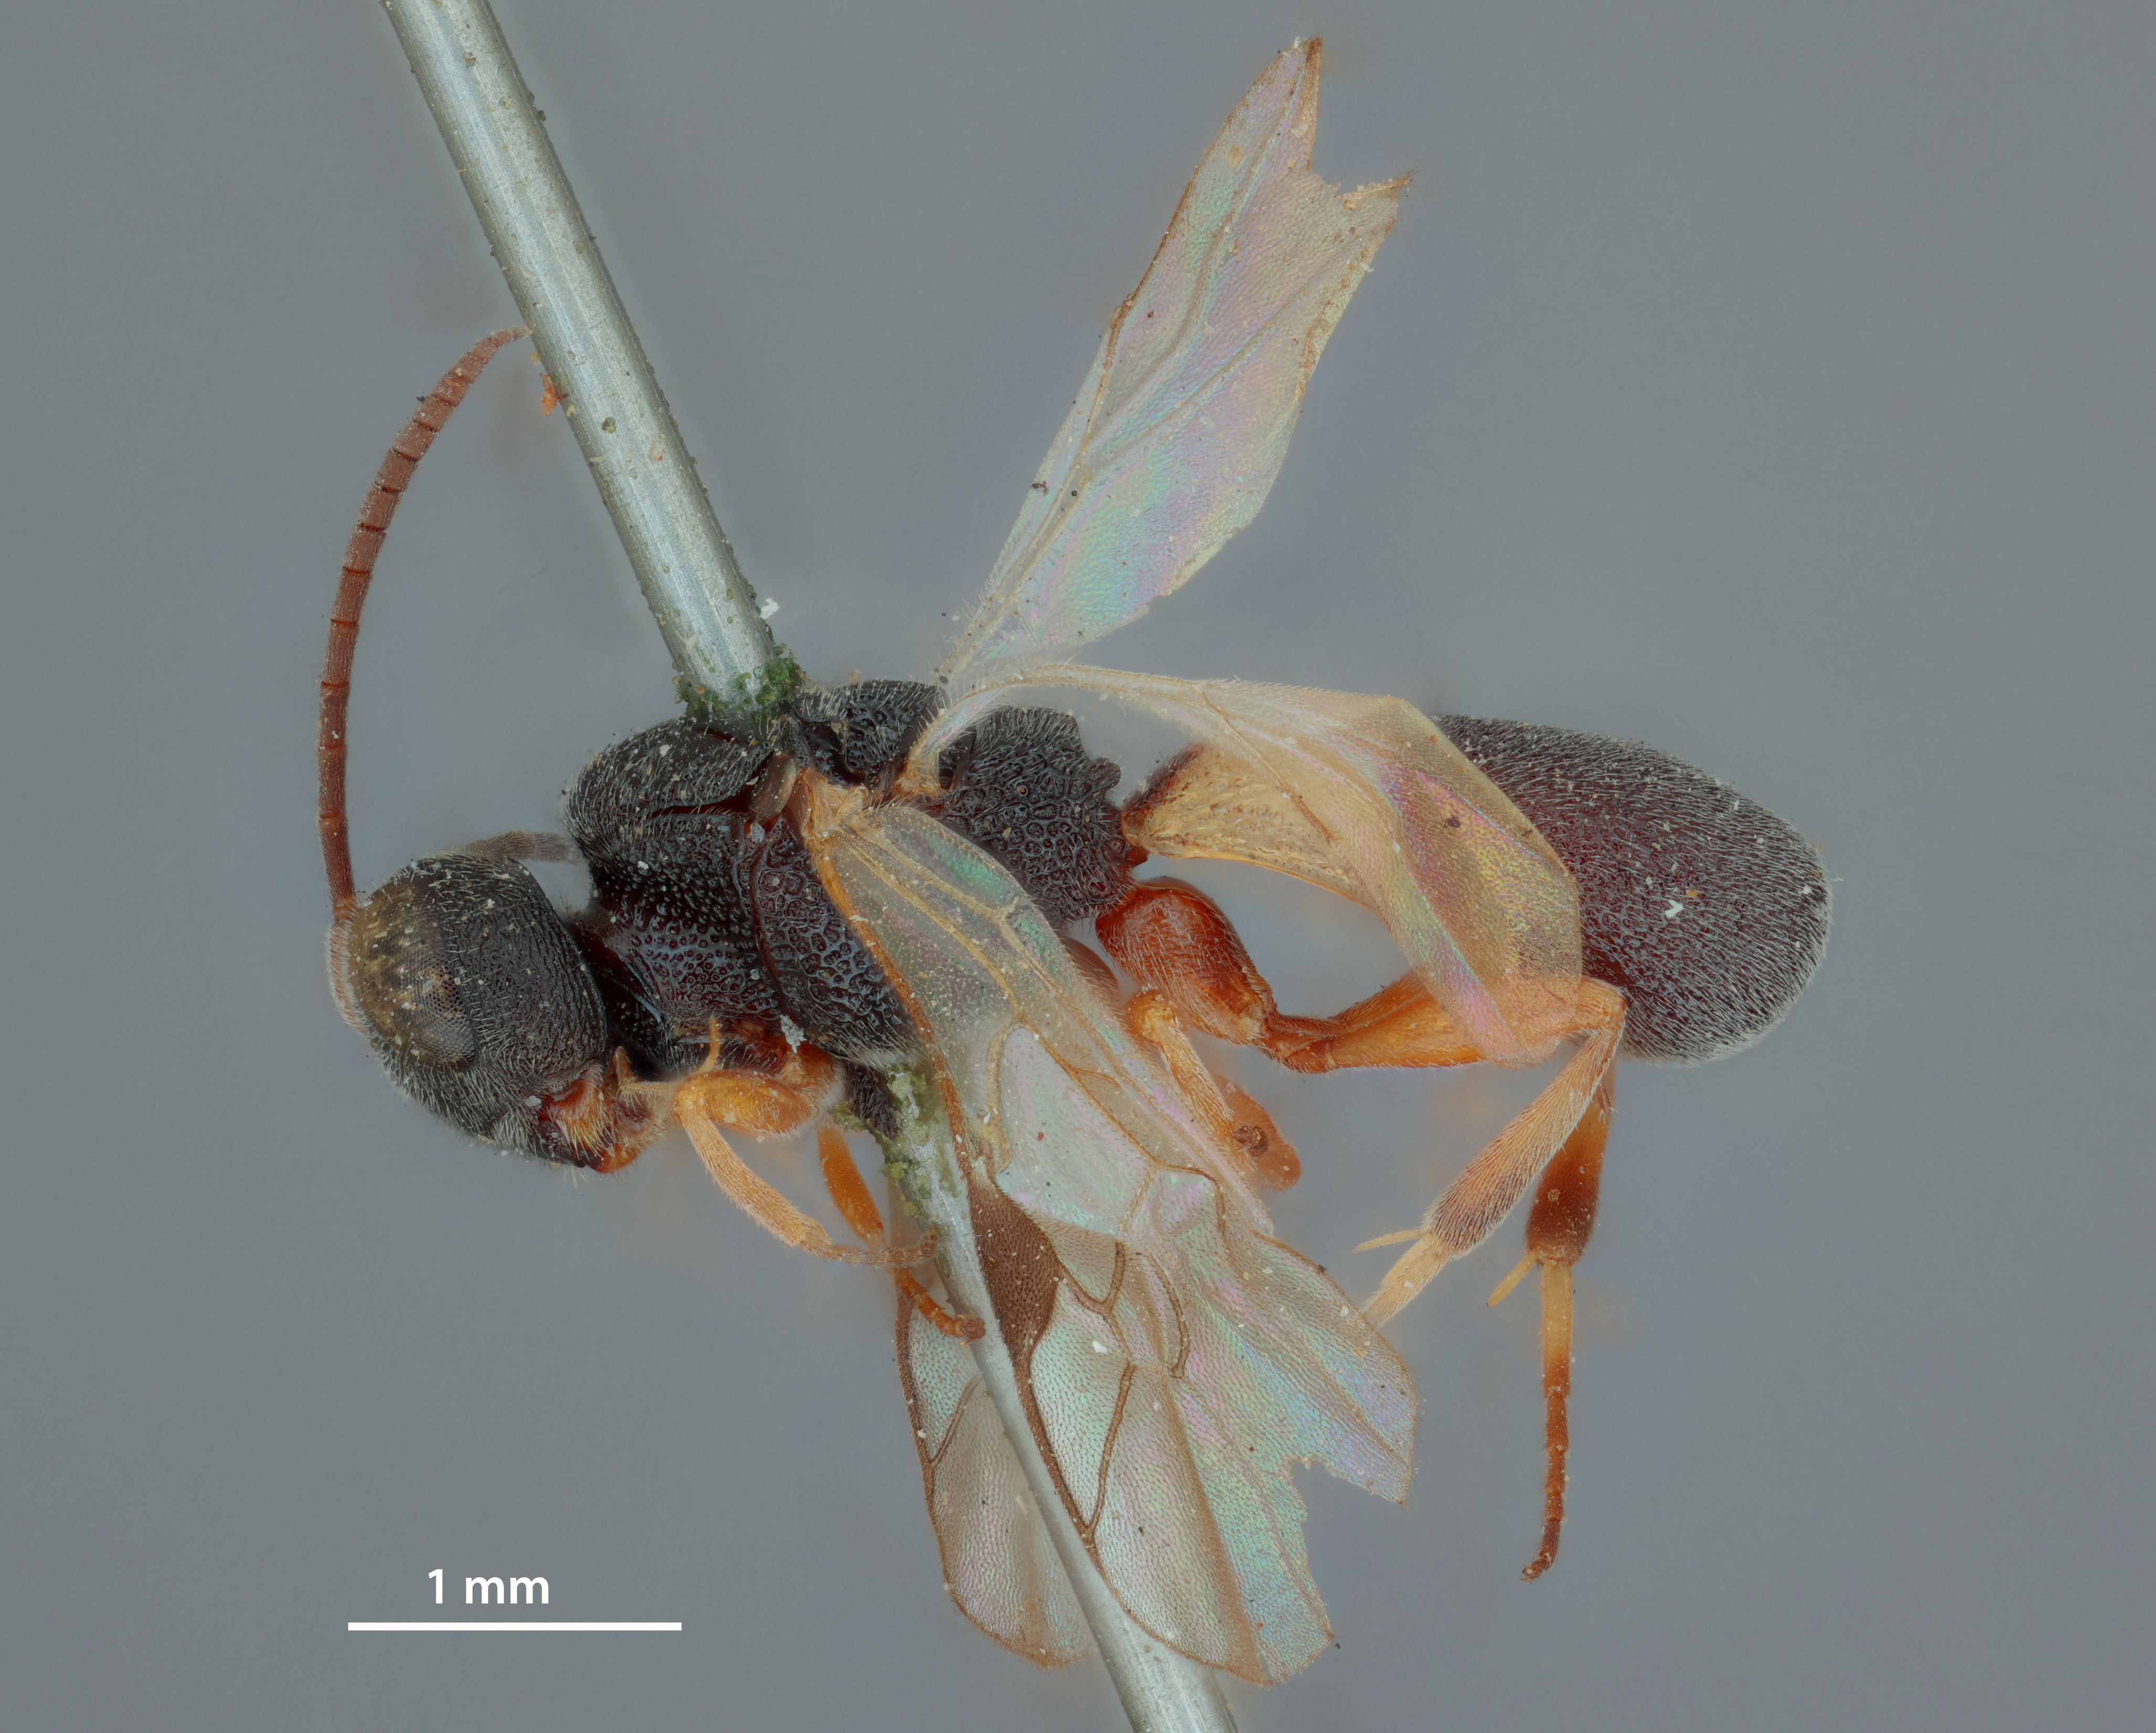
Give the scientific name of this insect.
Chelonus connectens
